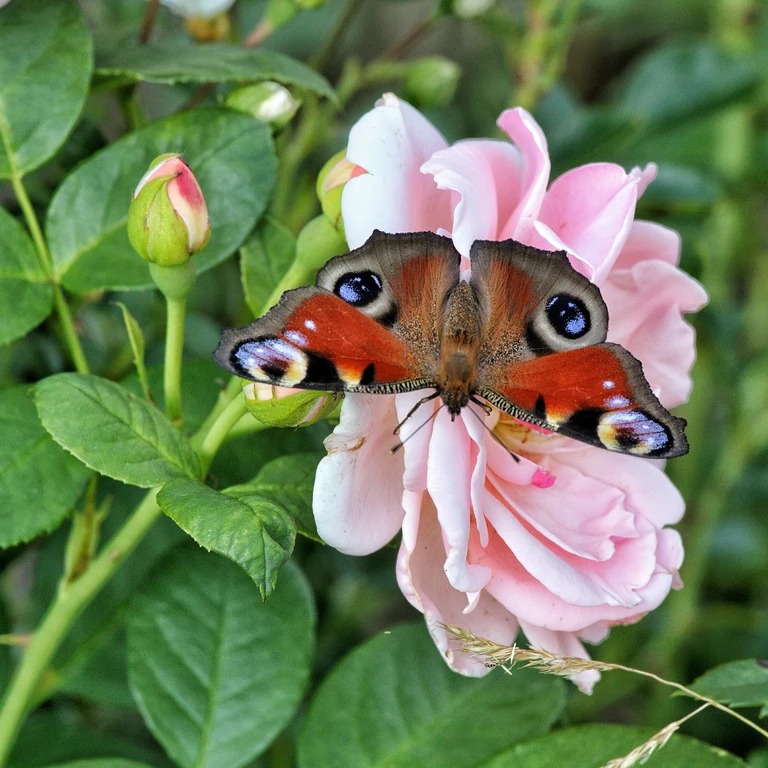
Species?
Aglais io
